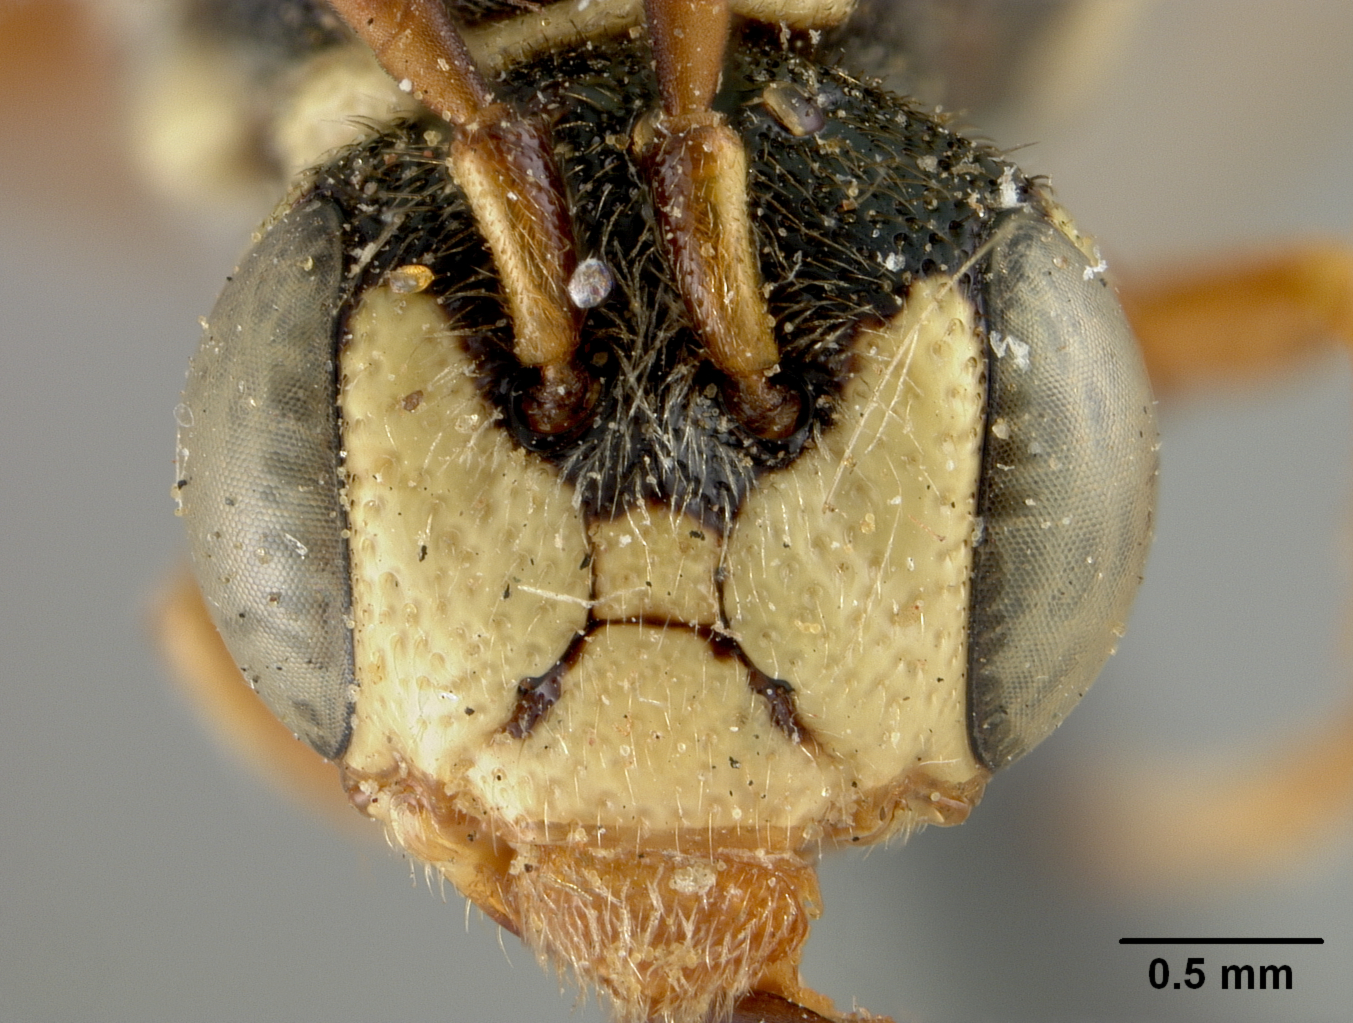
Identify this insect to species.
Nomada uhleri
